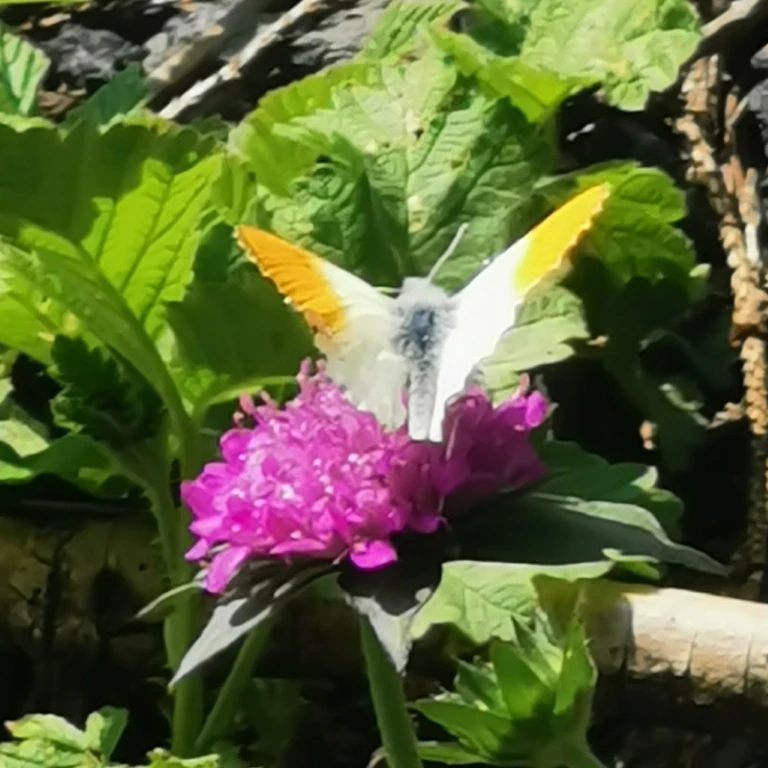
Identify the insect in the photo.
Anthocharis cardamines
